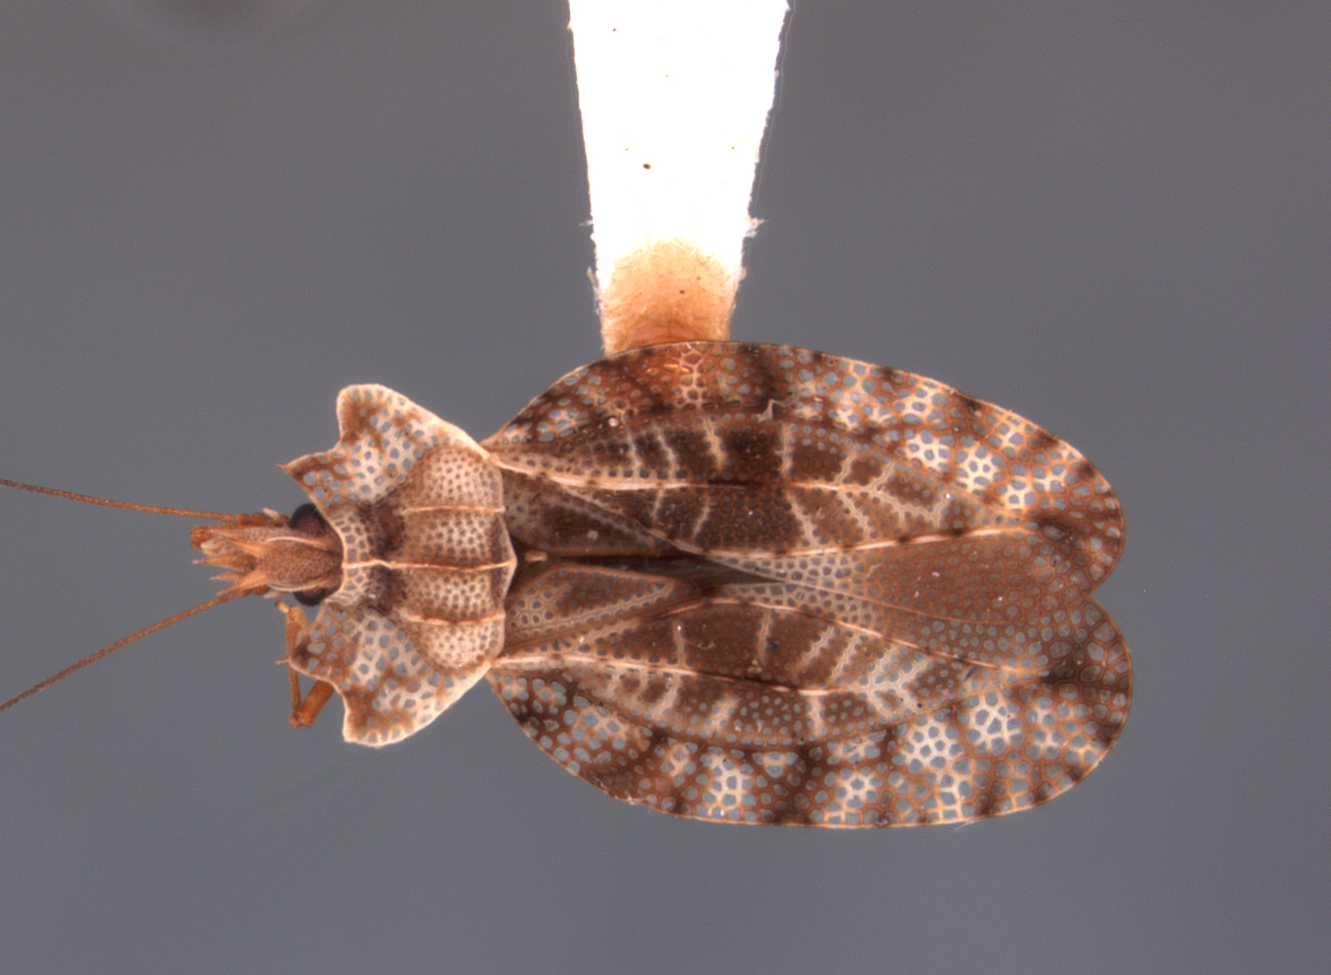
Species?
Phatnoma annulata
